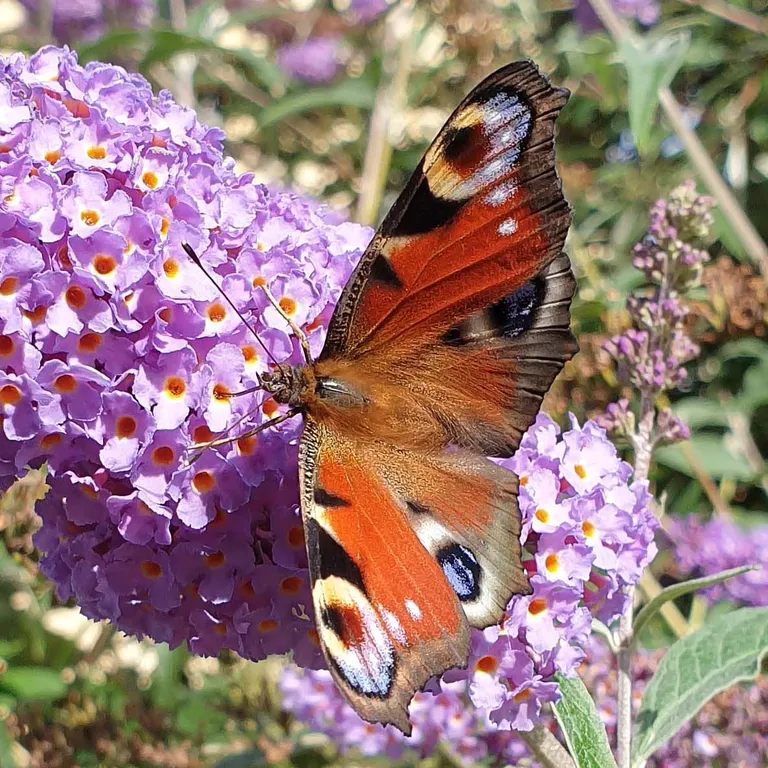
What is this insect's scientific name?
Aglais io
